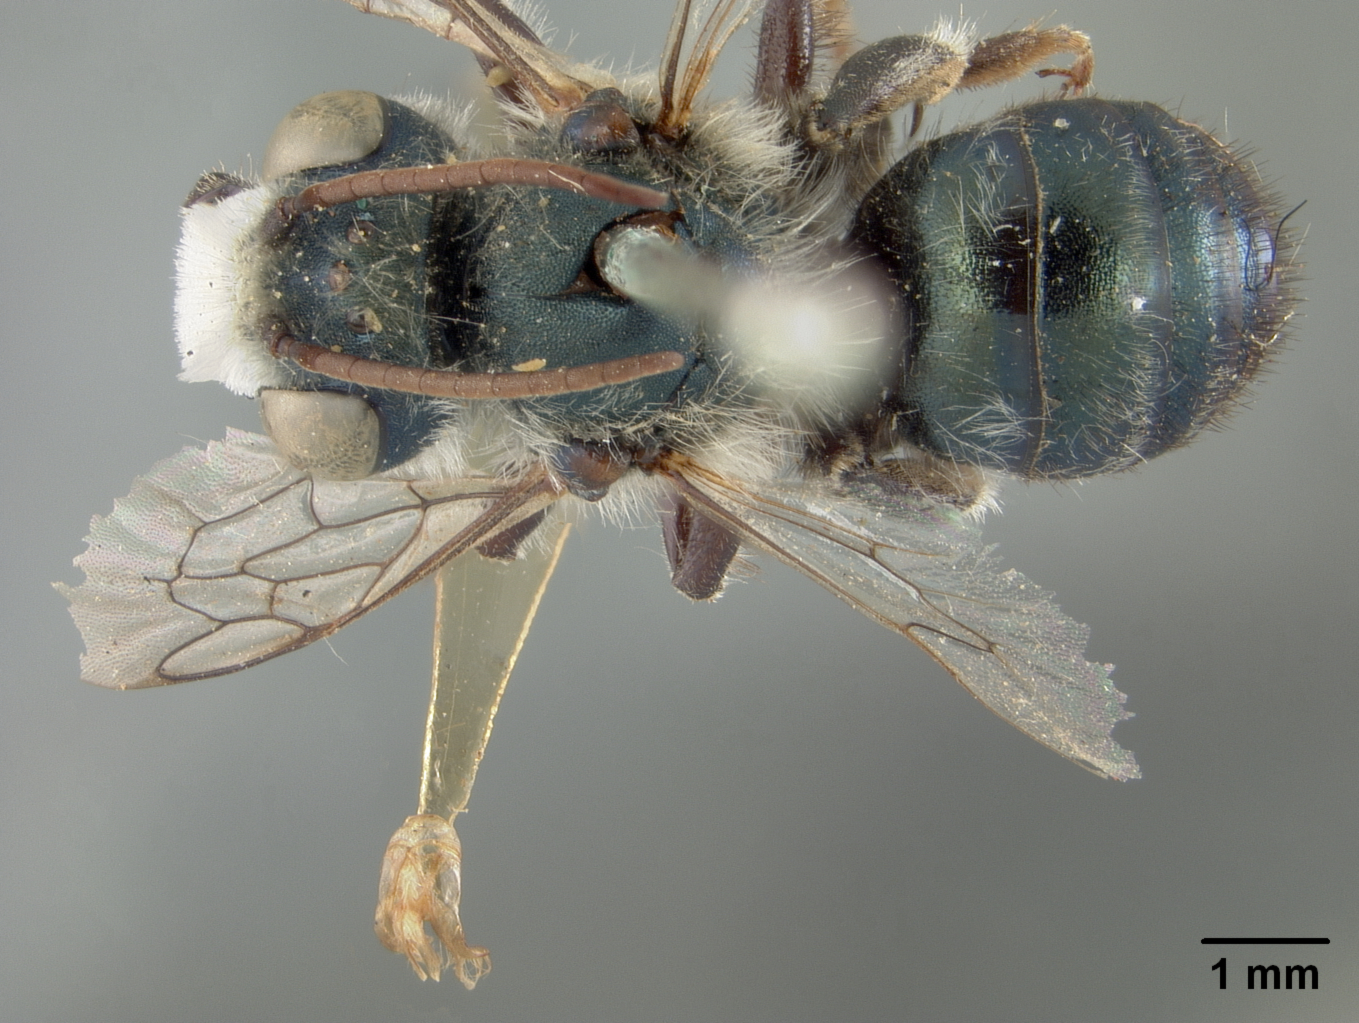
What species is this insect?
Osmia nifoata
